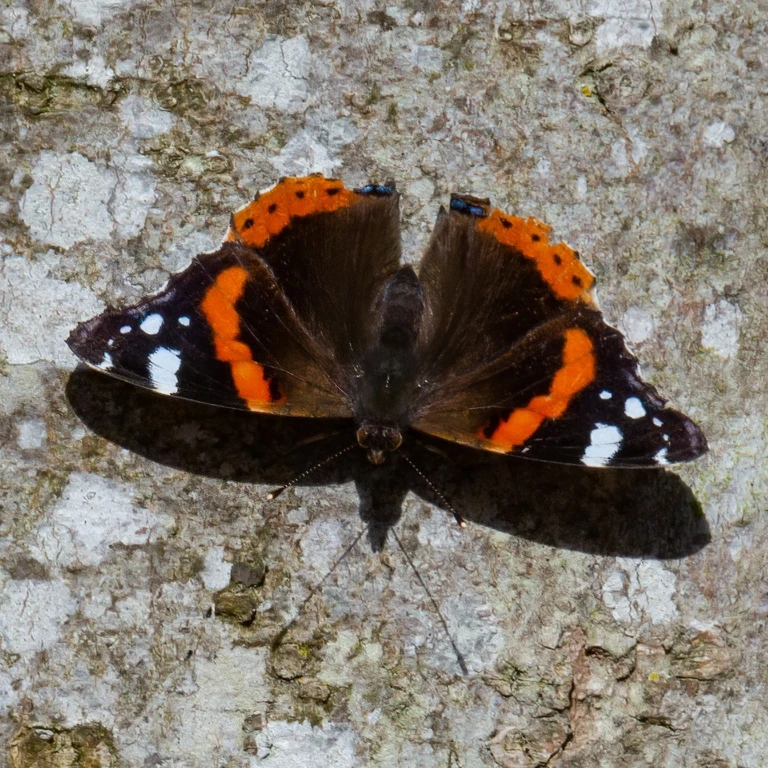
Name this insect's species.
Vanessa atalanta
